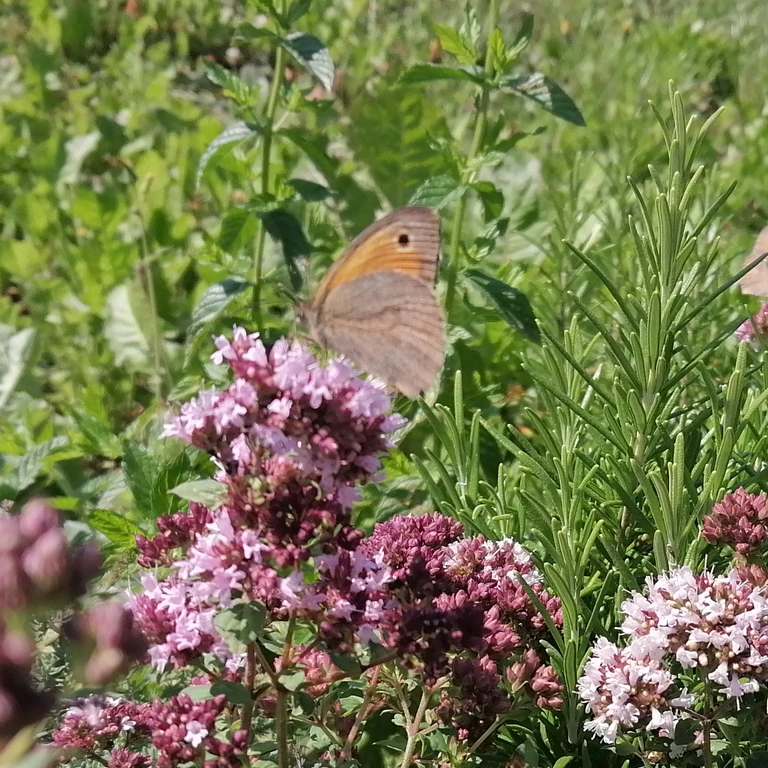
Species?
Maniola jurtina
